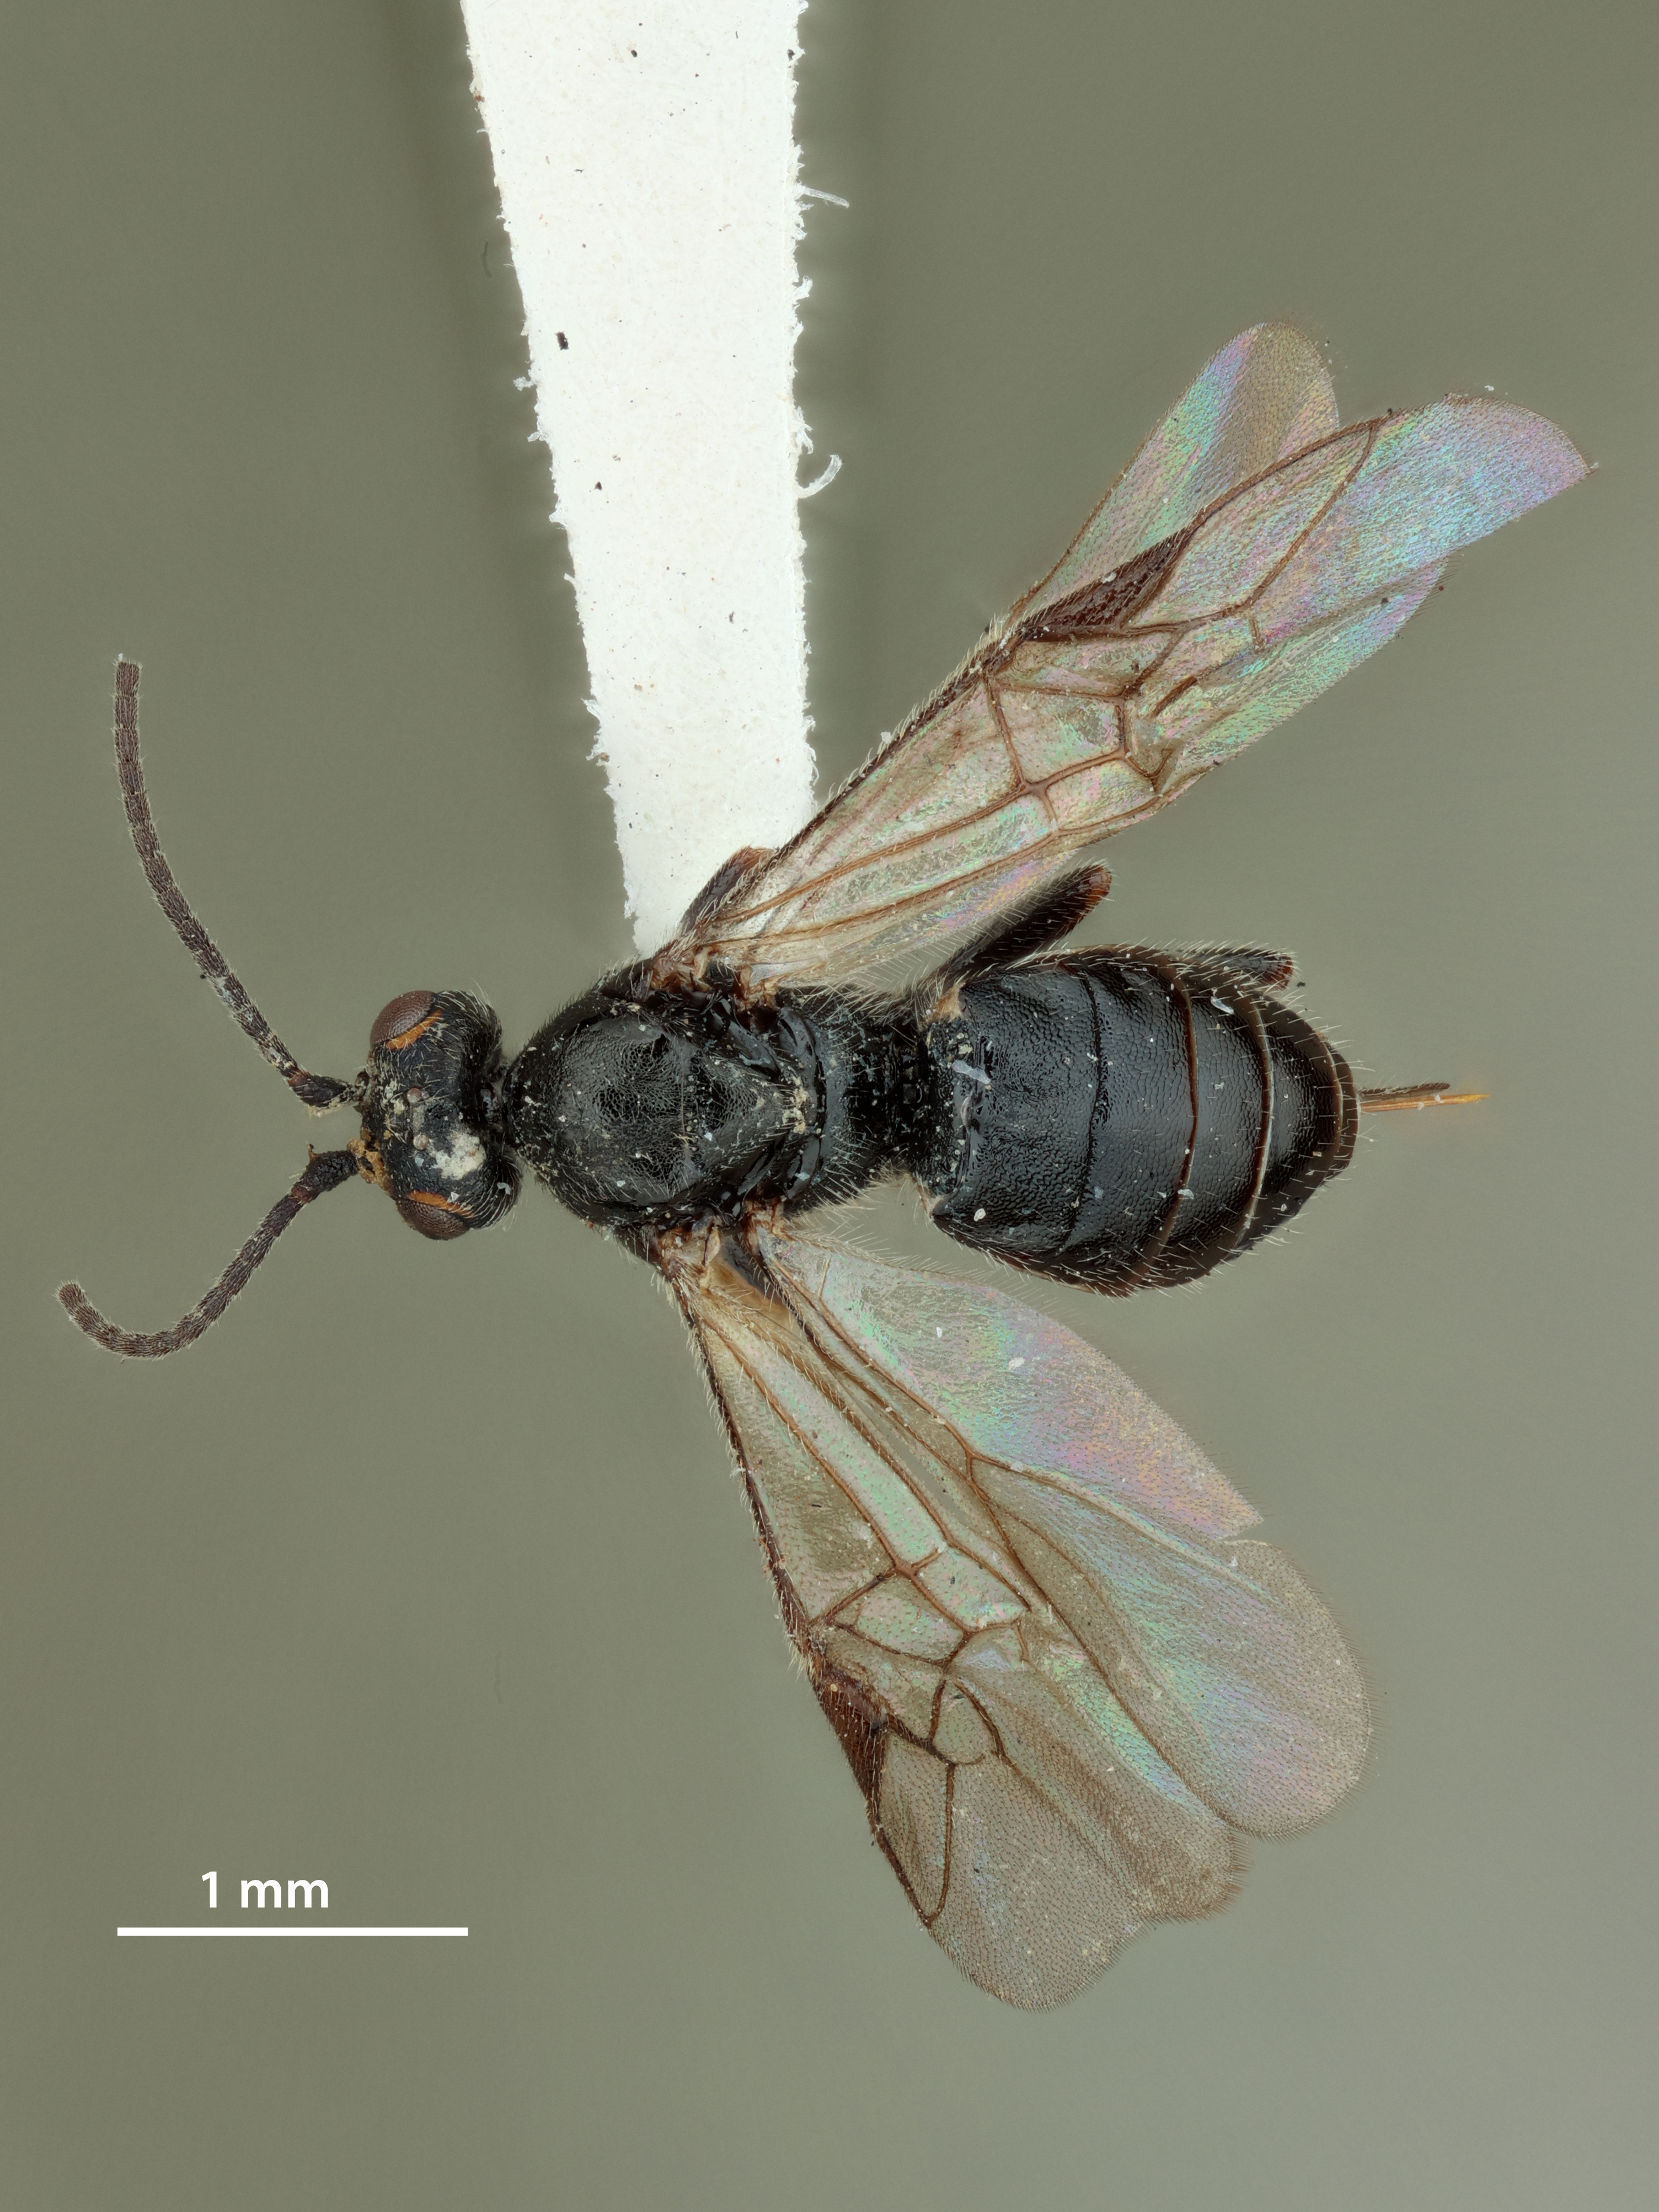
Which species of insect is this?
Habrobracon erucarum
